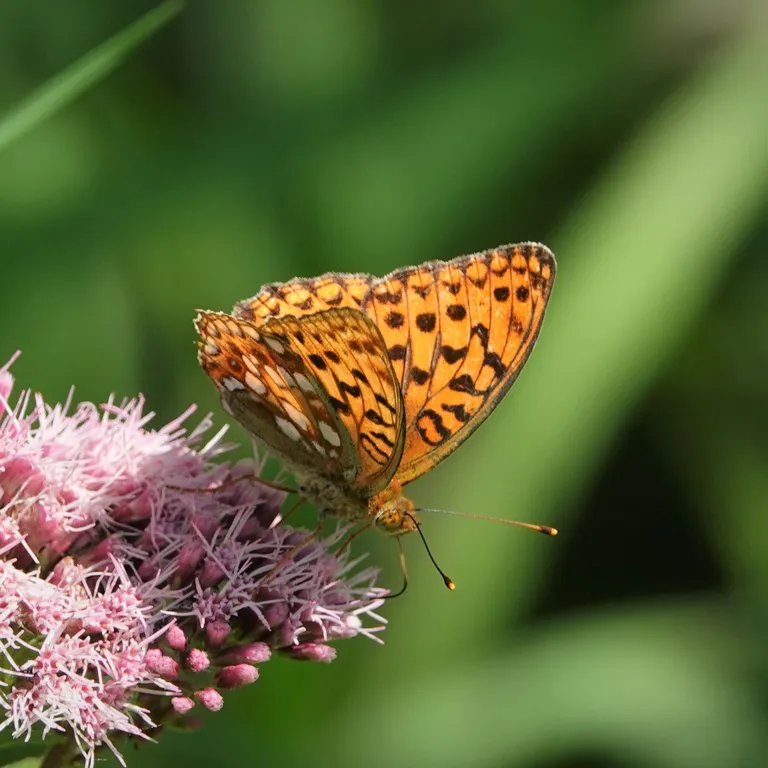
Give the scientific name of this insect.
Fabriciana adippe
